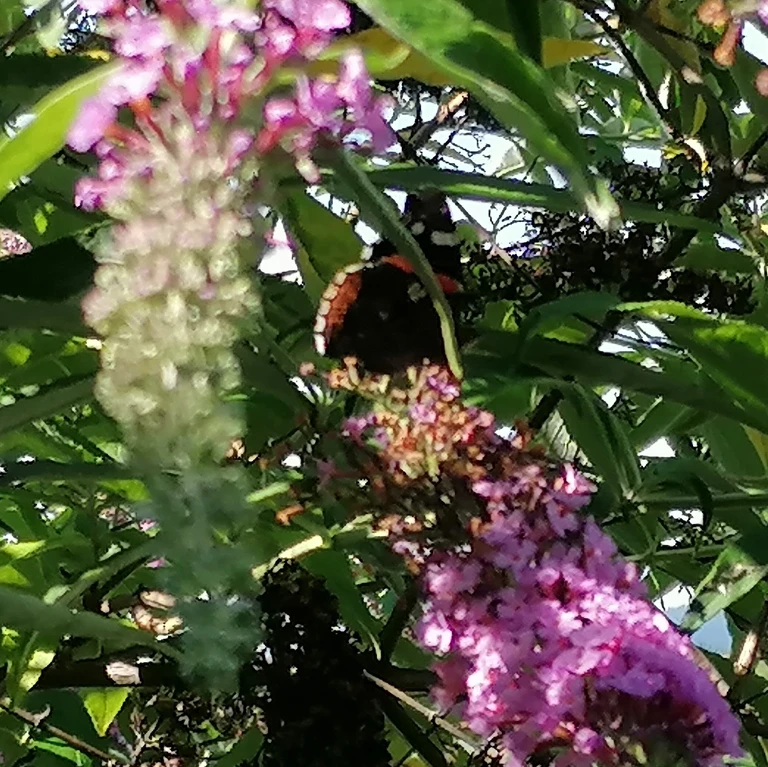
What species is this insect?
Vanessa atalanta
